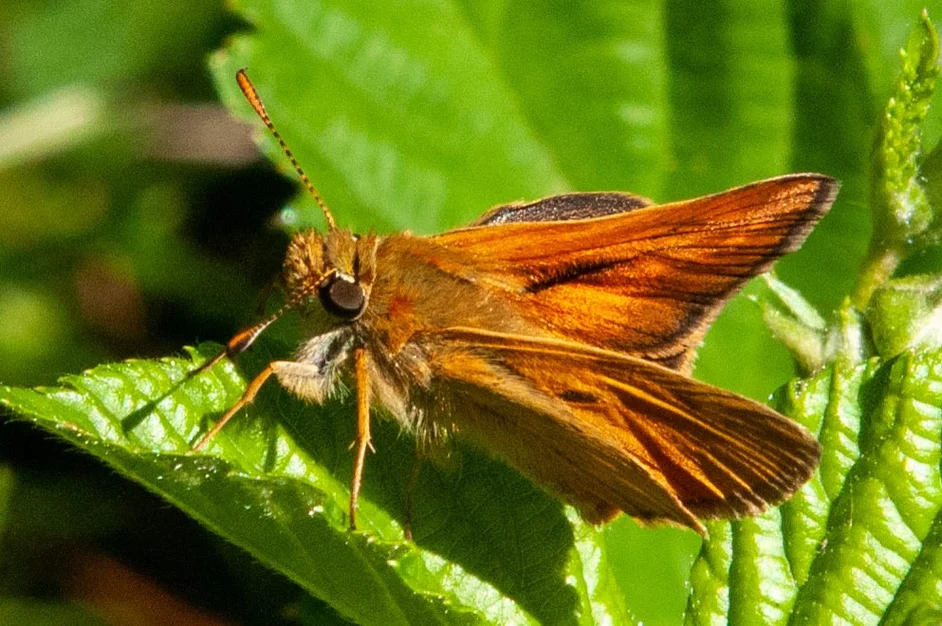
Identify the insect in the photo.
Ochlodes sylvanus (also Ochlodes venata)
